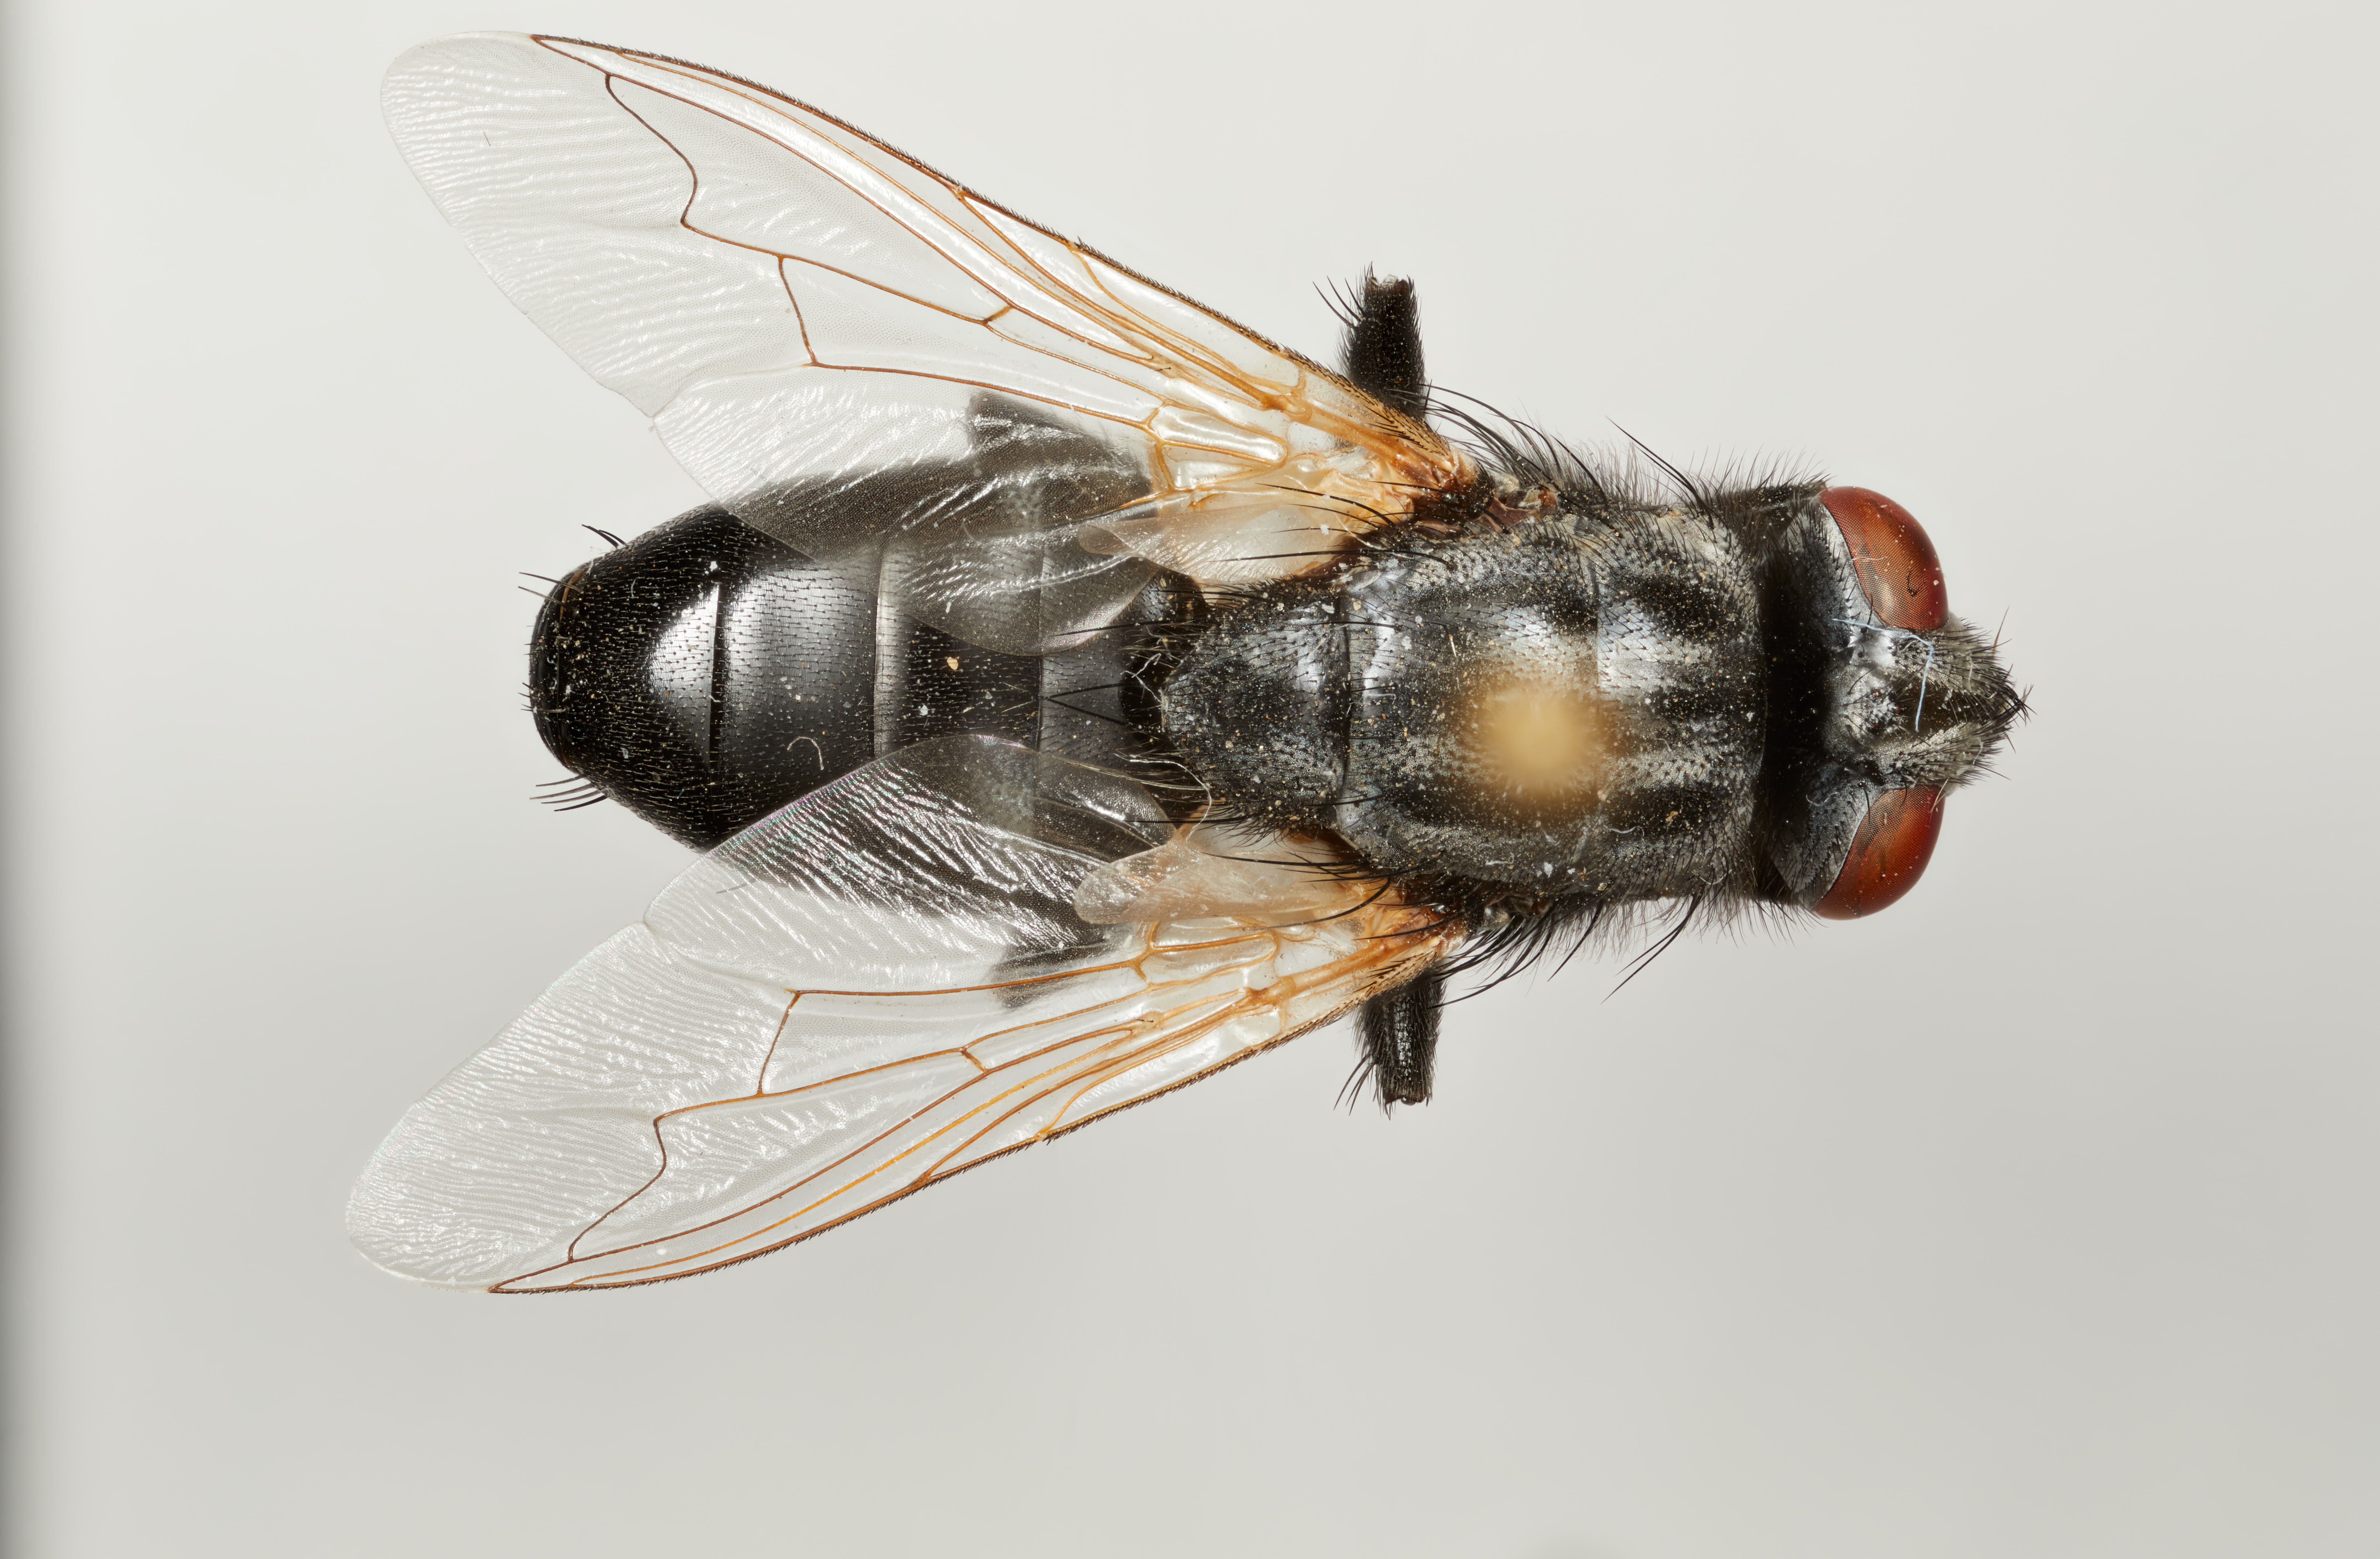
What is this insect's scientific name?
Khowaba atrox
